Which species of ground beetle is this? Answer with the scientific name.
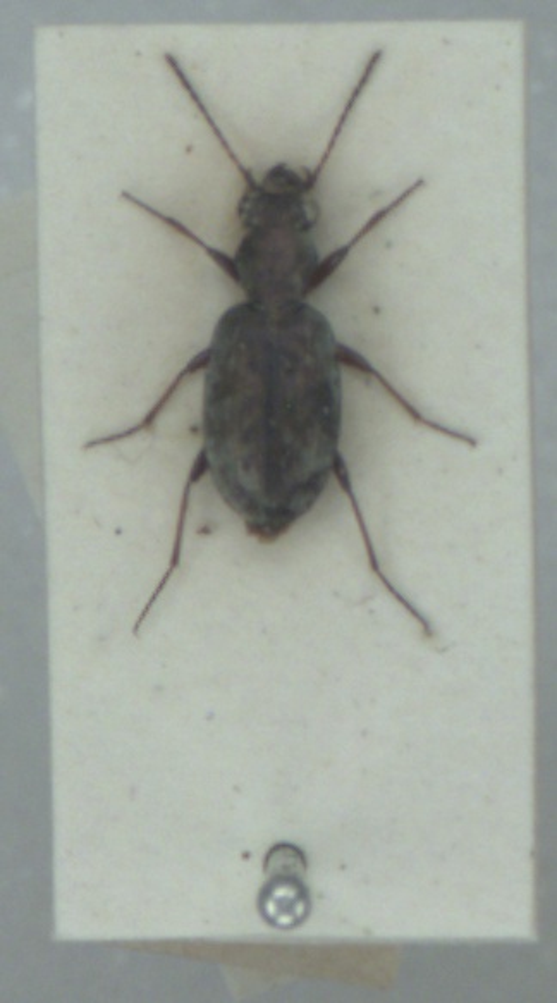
Asaphidion pallipes
